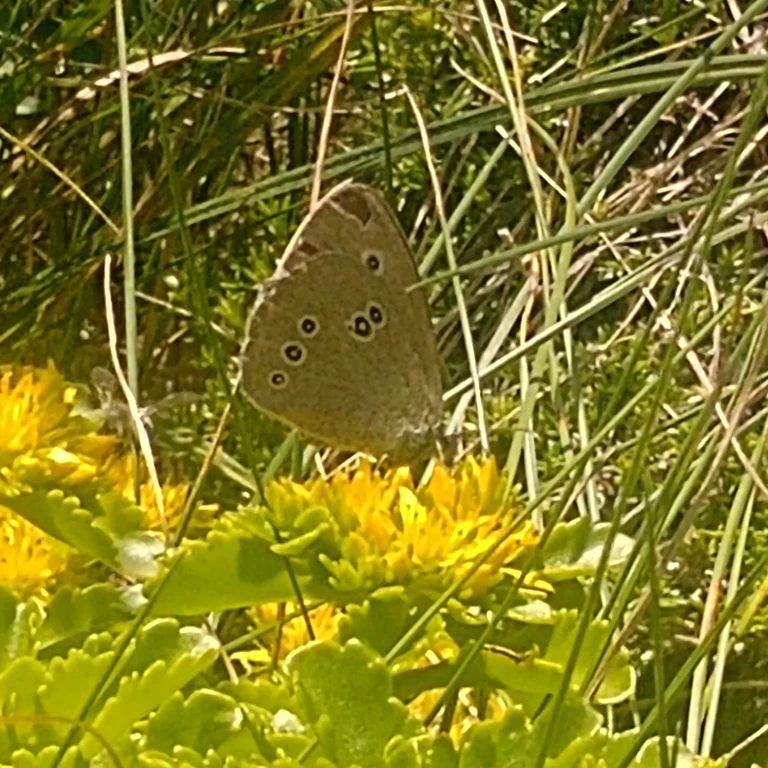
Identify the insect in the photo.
Aphantopus hyperantus
